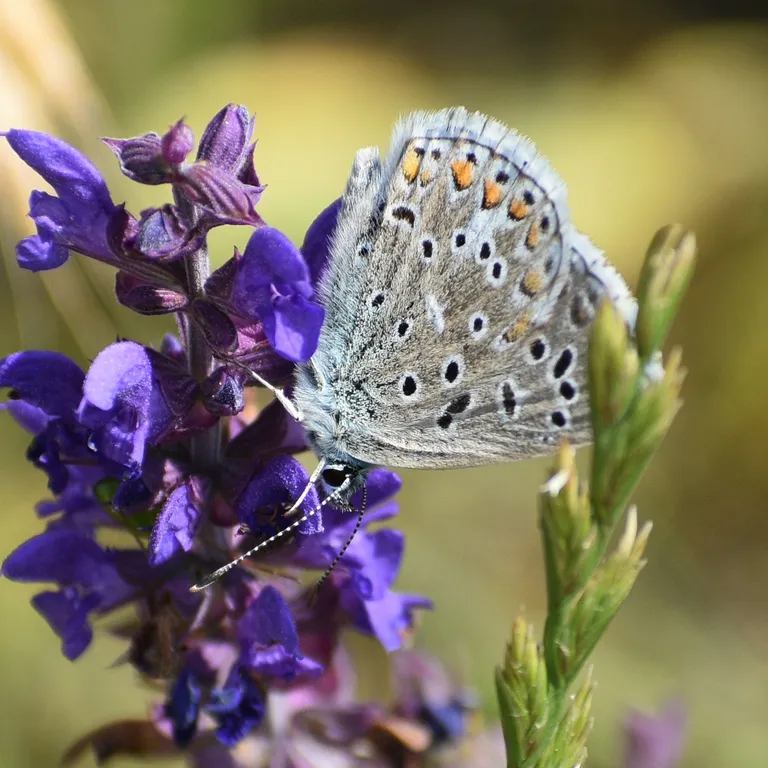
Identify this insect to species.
Polyommatus icarus
